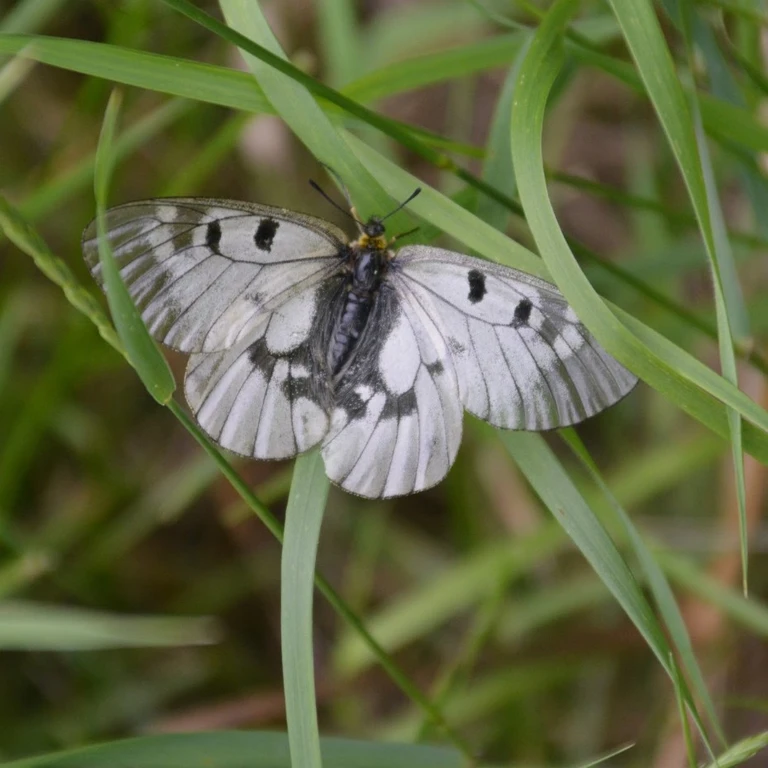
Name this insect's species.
Parnassius mnemosyne
